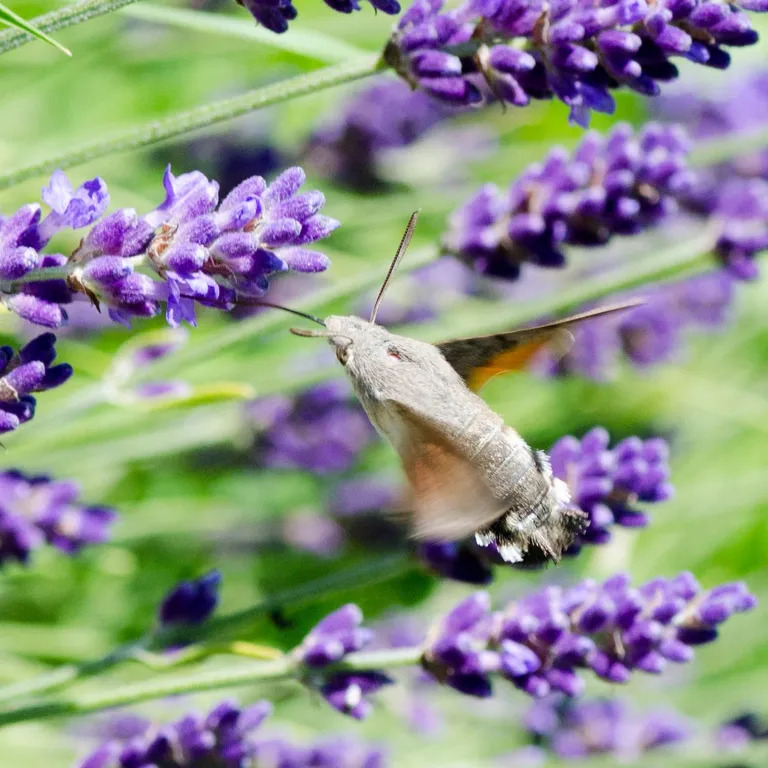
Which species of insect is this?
Macroglossum stellatarum
